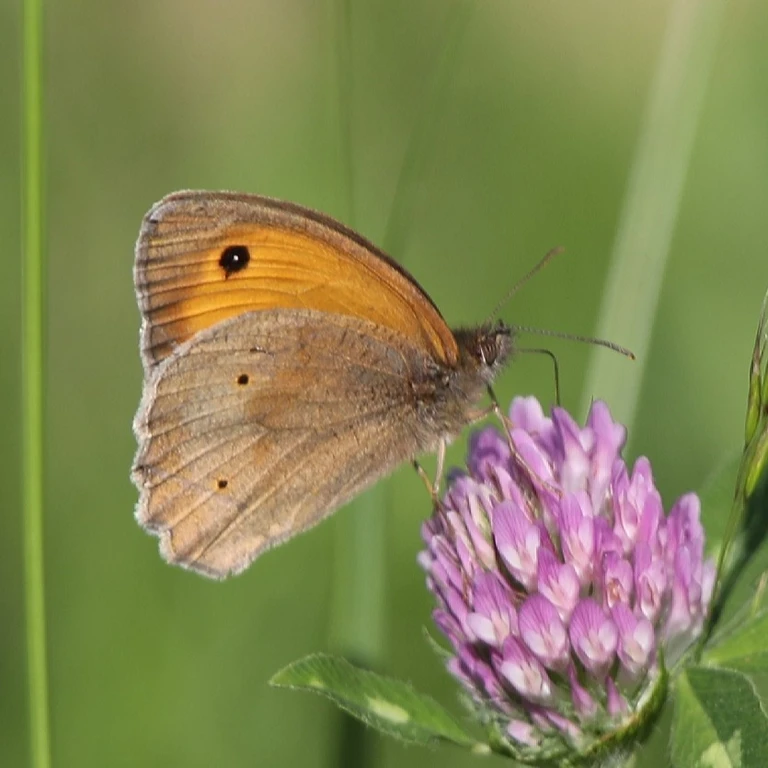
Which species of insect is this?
Maniola jurtina
